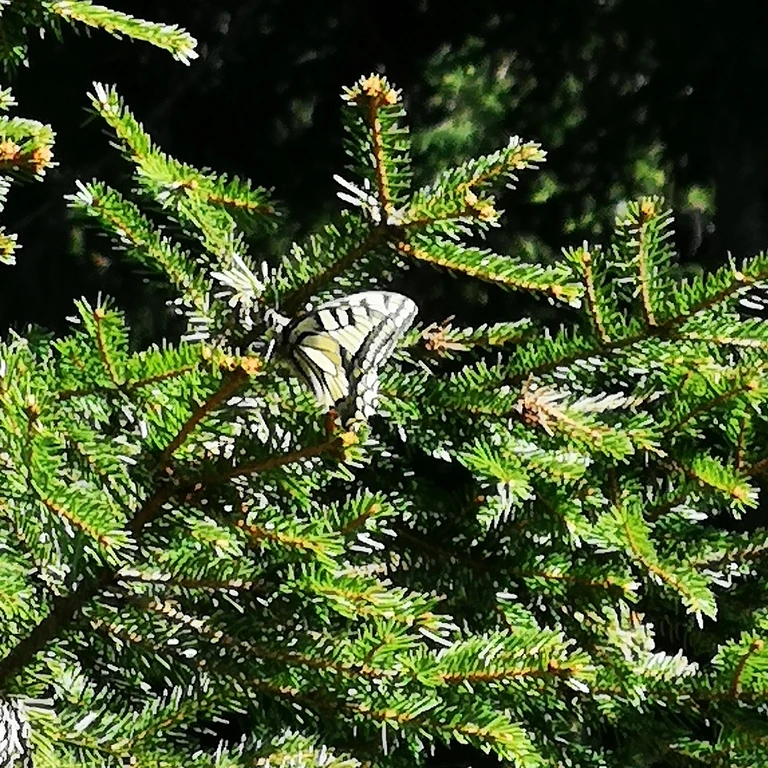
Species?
Papilio machaon
